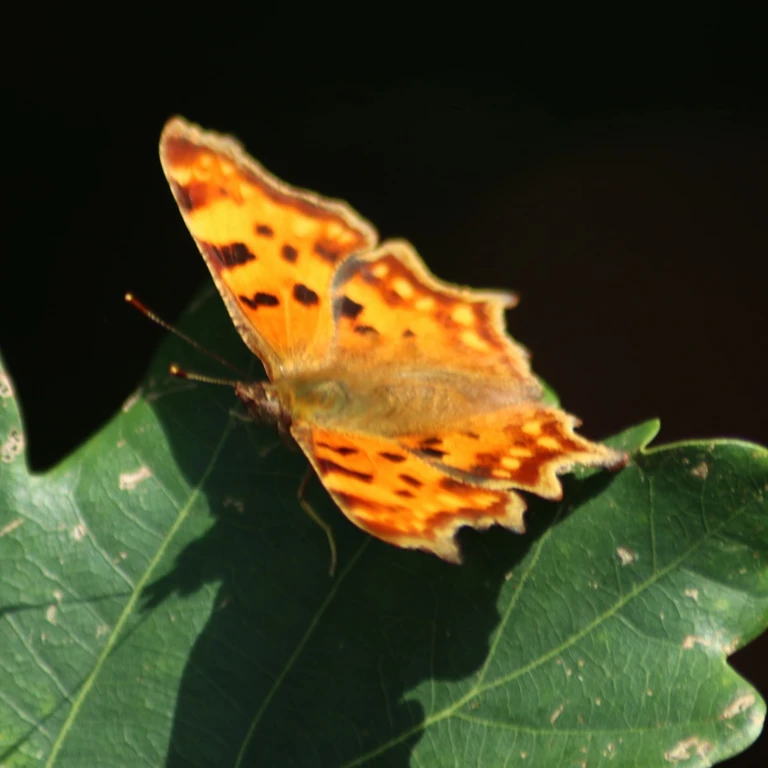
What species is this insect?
Polygonia c-album
